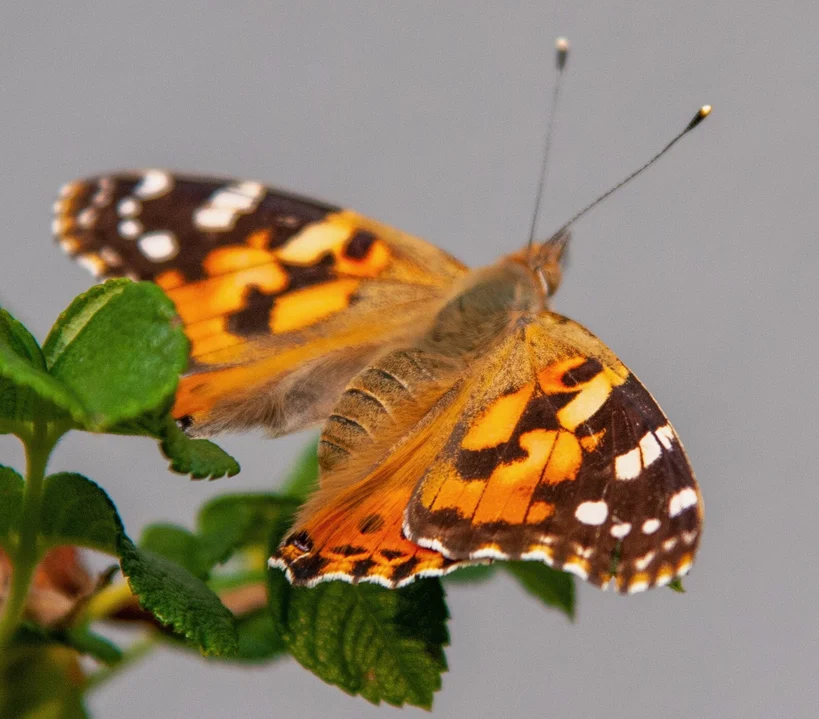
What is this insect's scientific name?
Vanessa cardui
